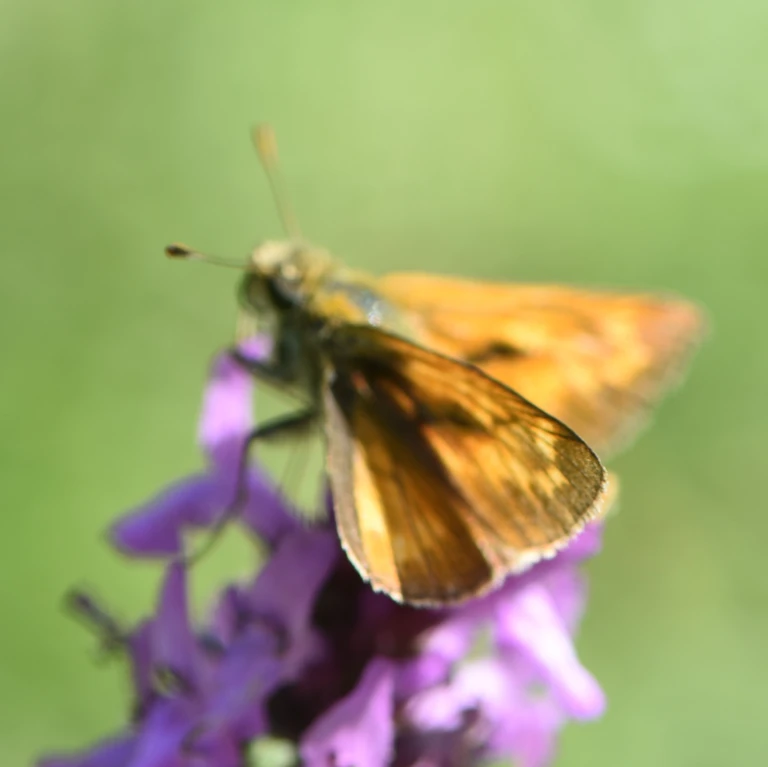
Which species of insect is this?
Ochlodes sylvanus (also Ochlodes venata)
